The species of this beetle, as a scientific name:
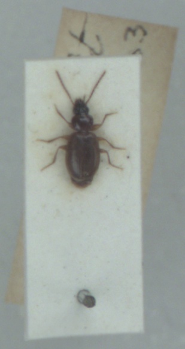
Trechus obtusus
